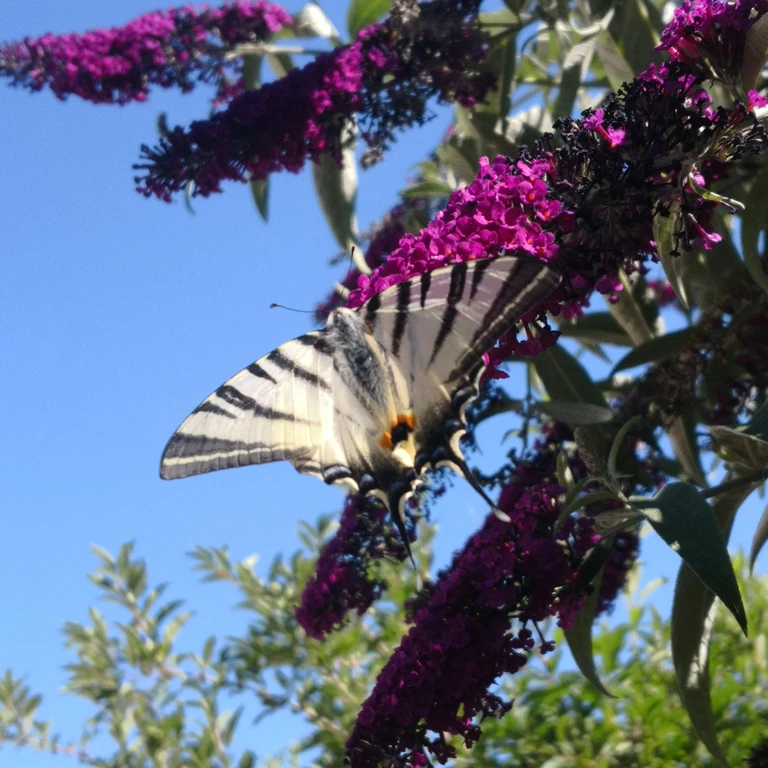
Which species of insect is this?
Iphiclides podalirius
